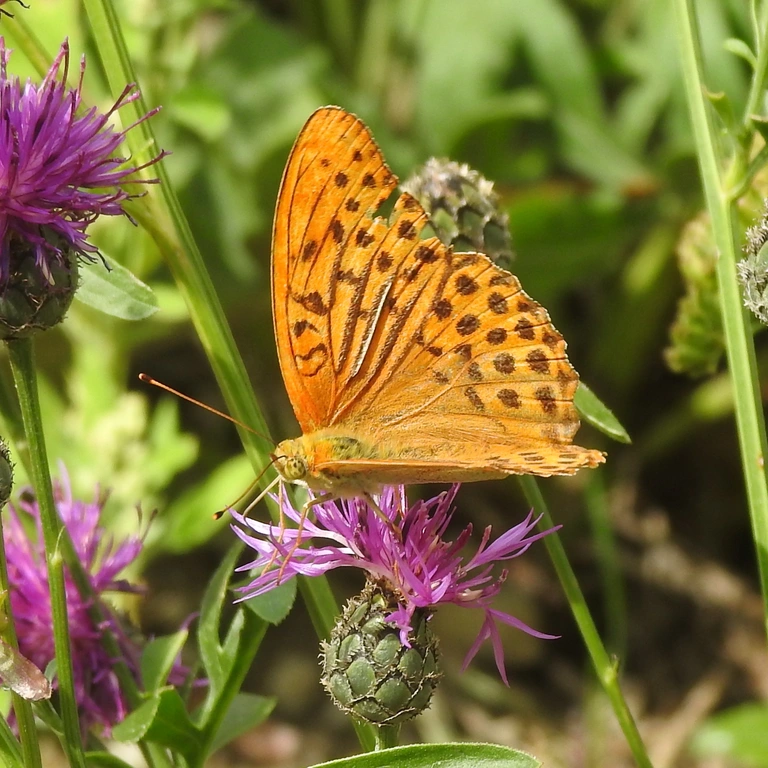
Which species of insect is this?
Argynnis paphia
